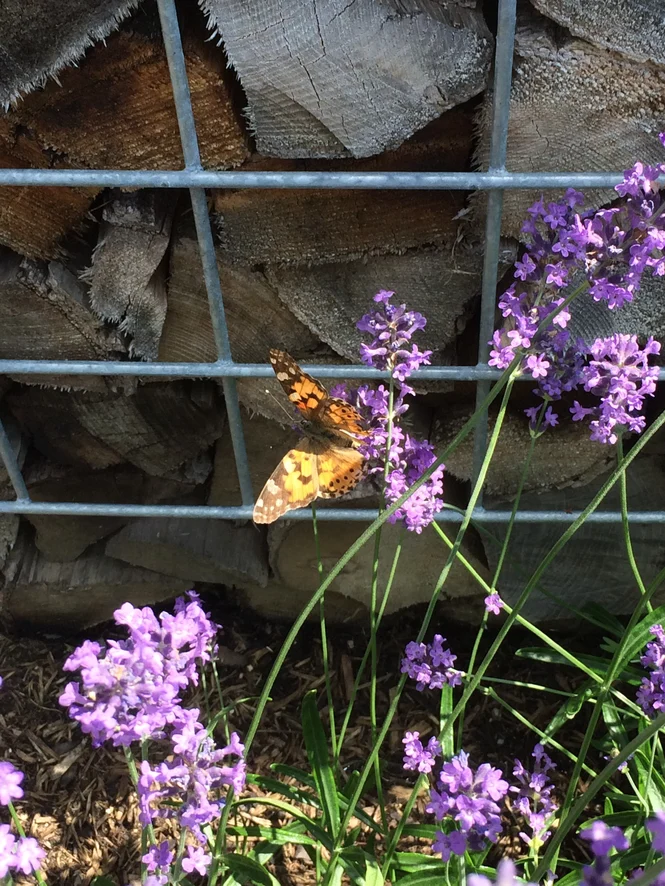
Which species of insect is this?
Vanessa cardui
